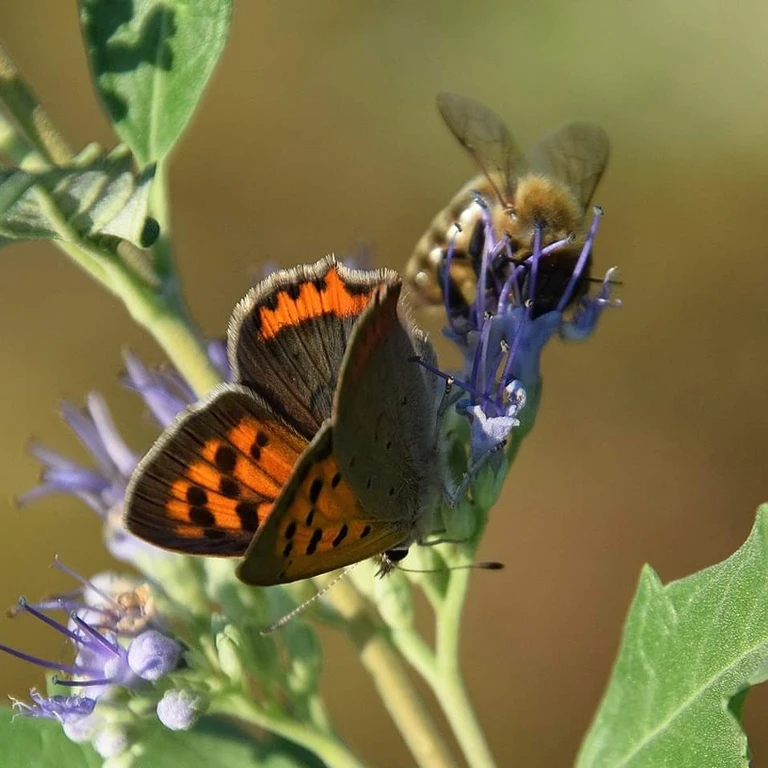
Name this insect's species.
Lycaena phlaeas
